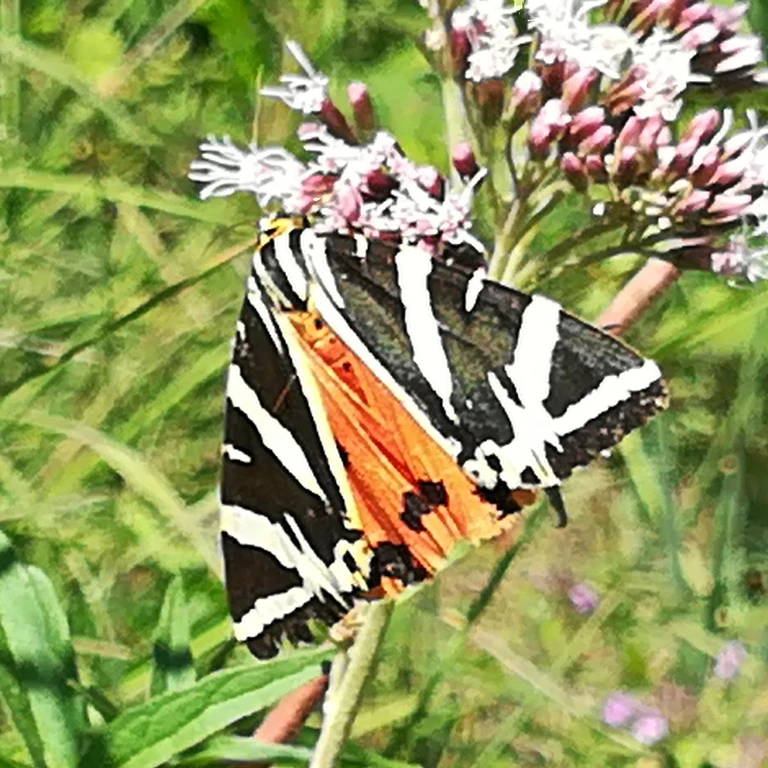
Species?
Euplagia quadripunctaria
